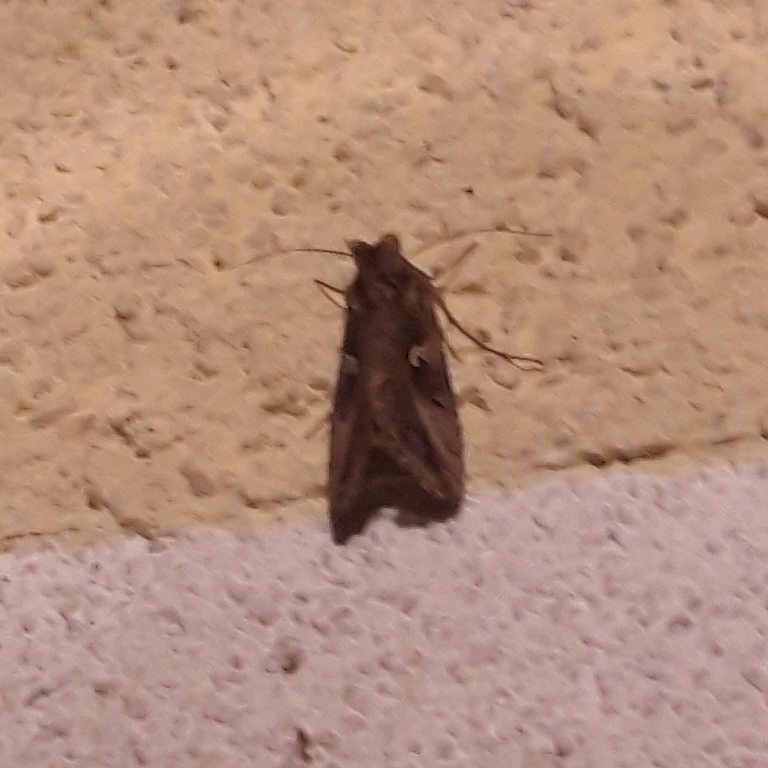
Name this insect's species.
Autographa gamma
